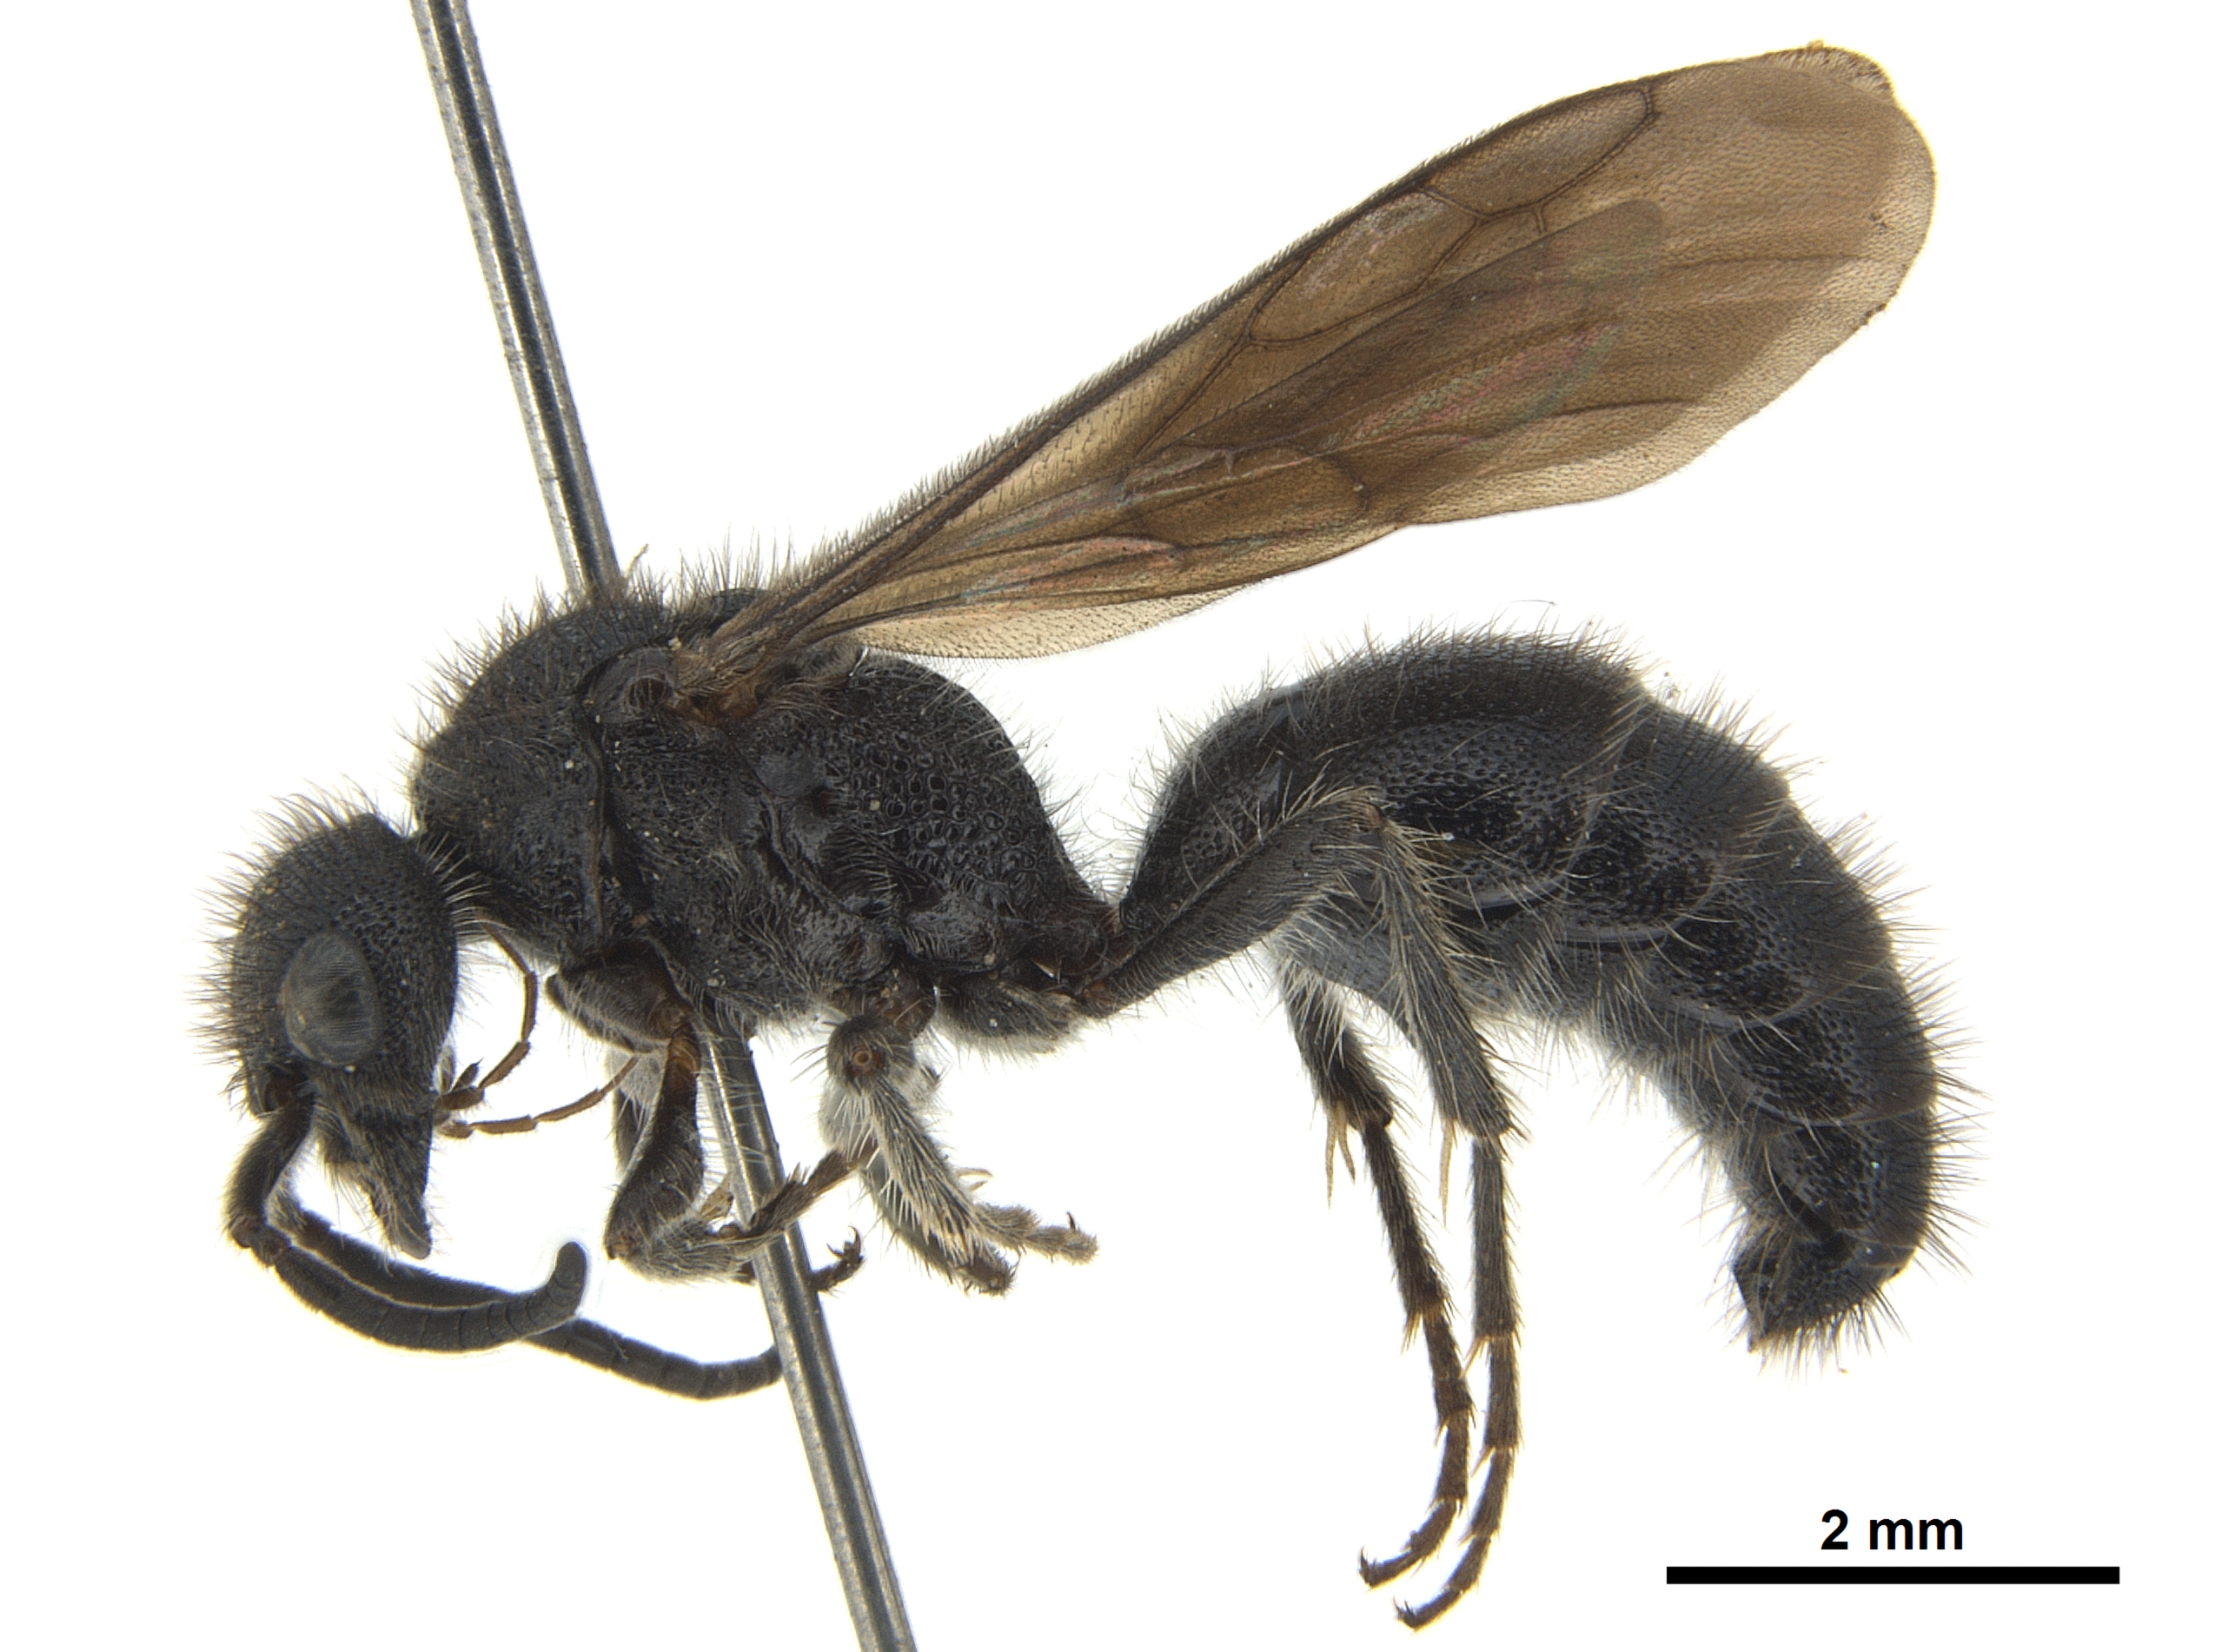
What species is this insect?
Neotrogaspidia pustulata
